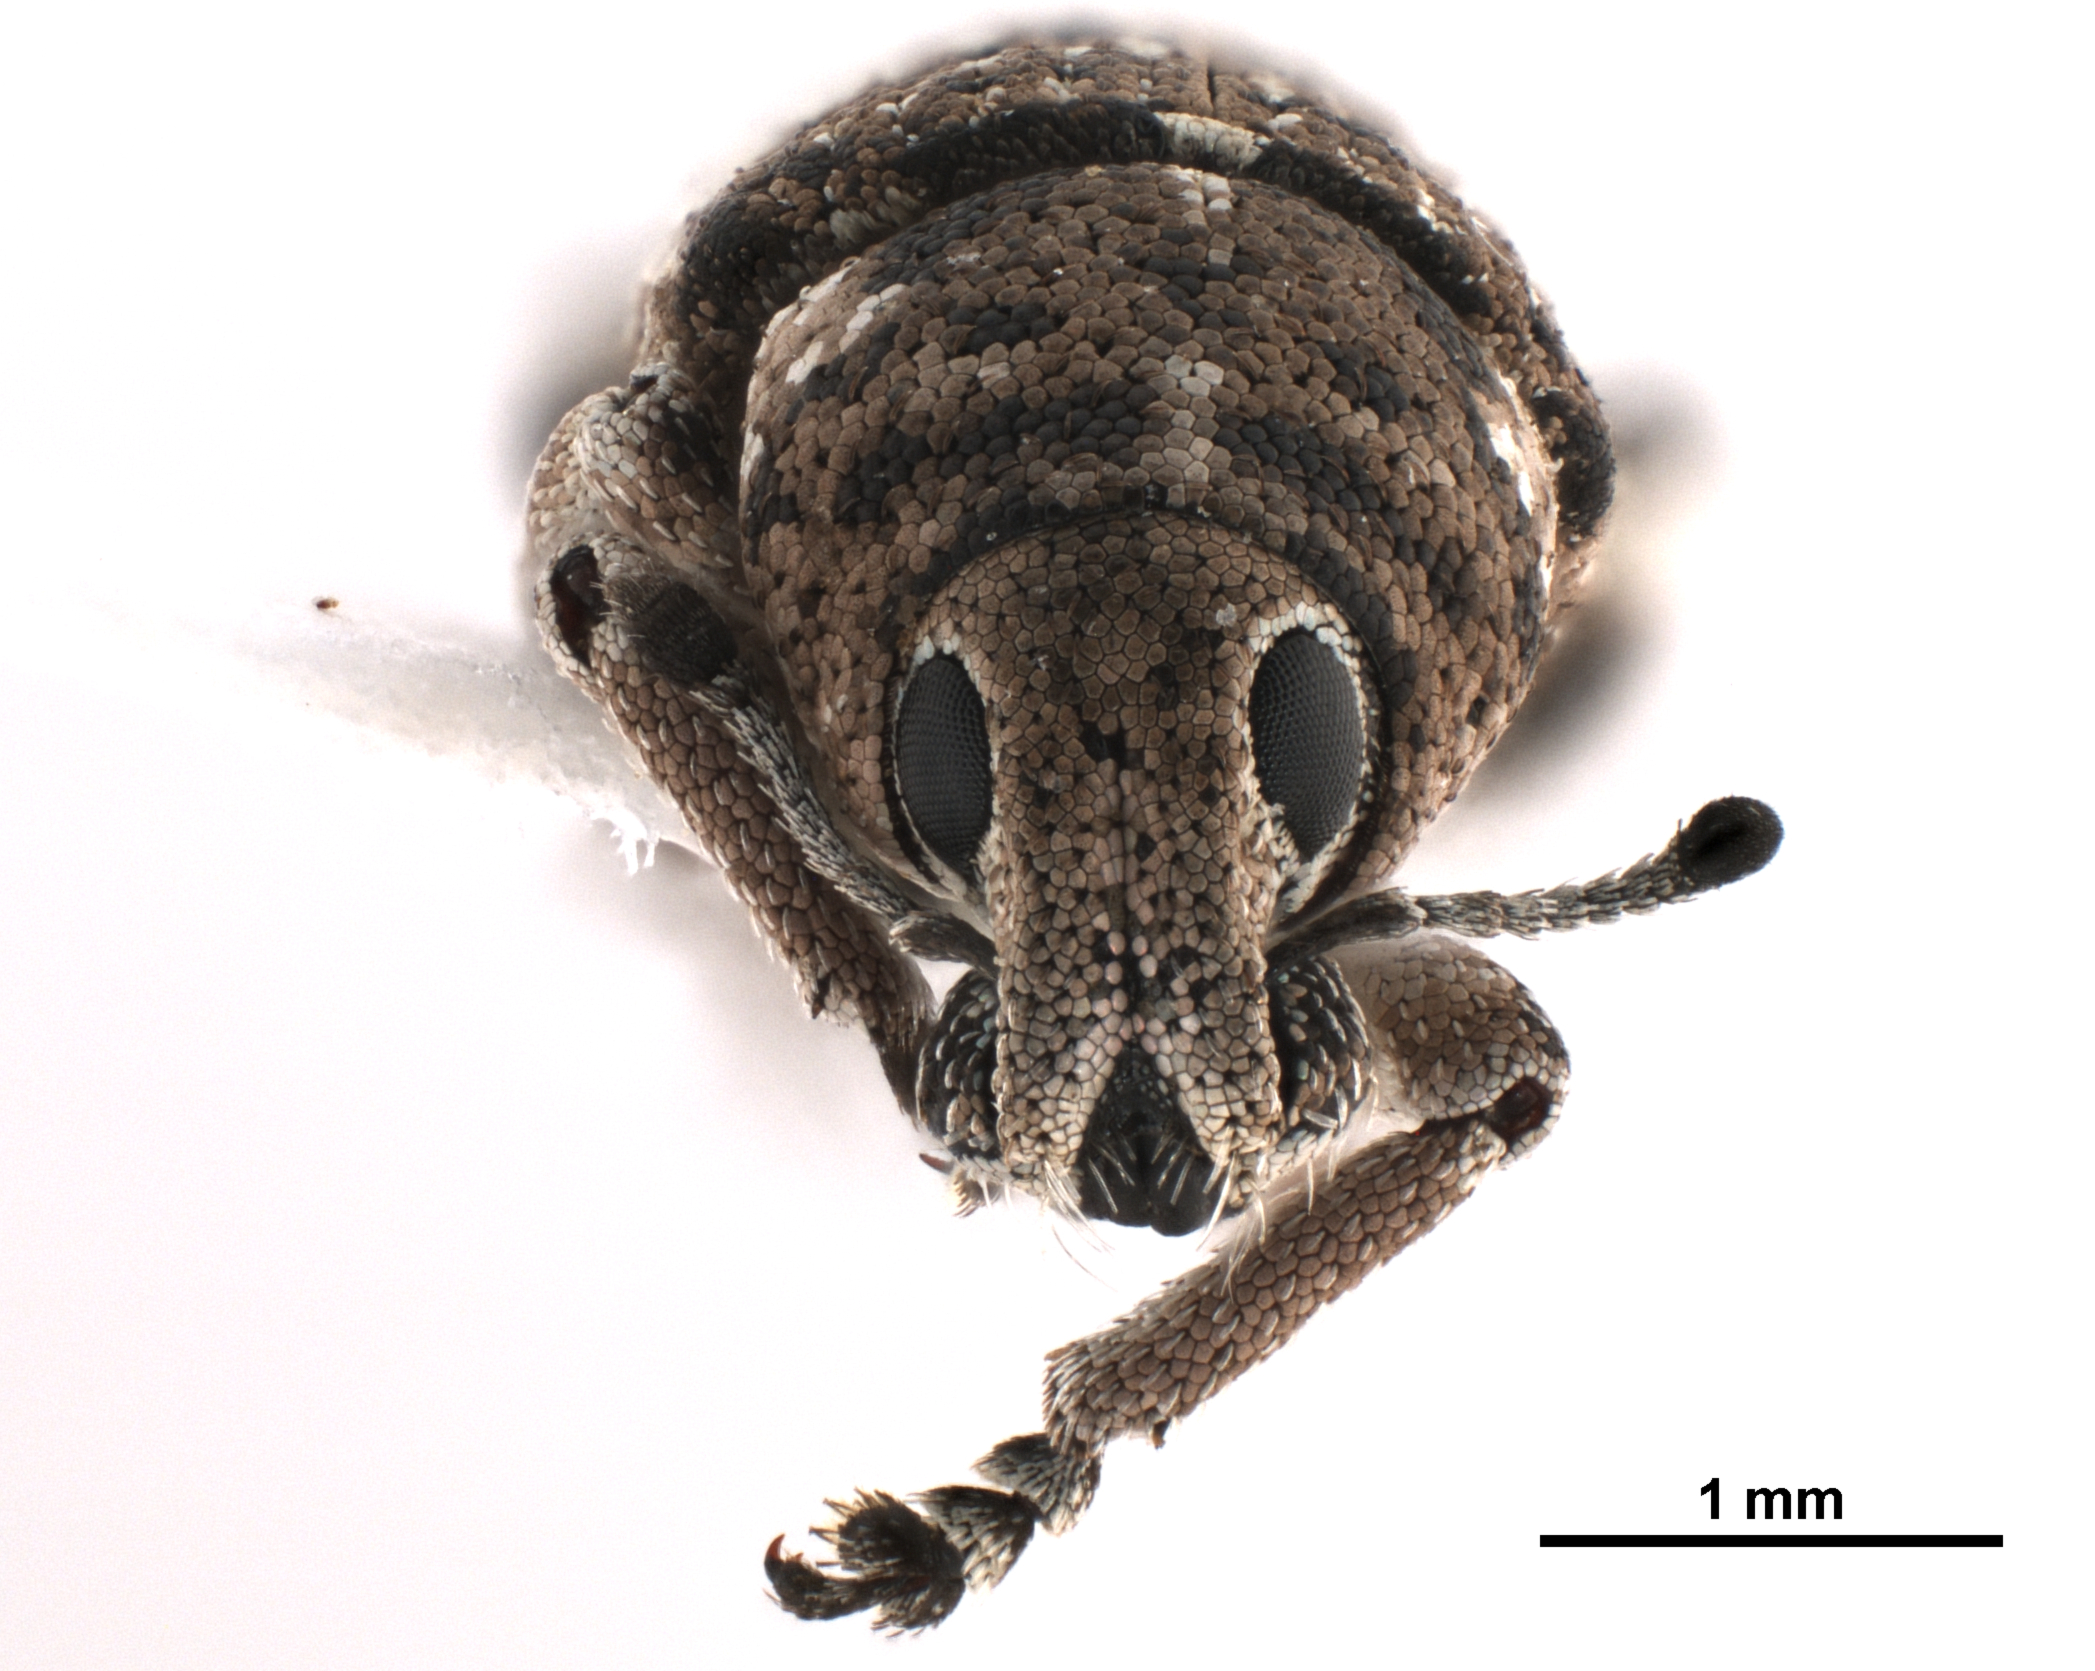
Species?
Colecerus marmoratus
